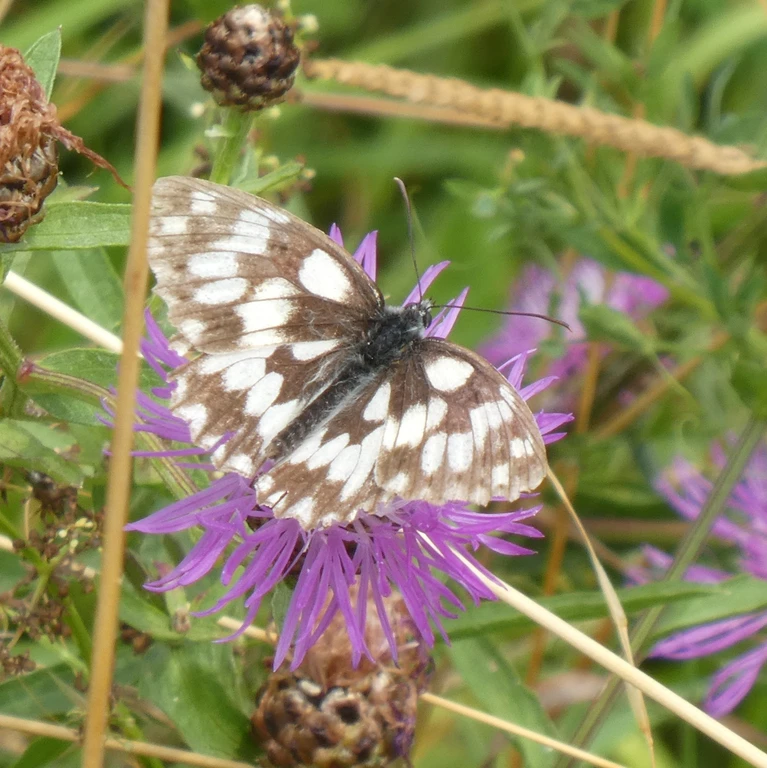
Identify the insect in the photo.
Melanargia galathea
